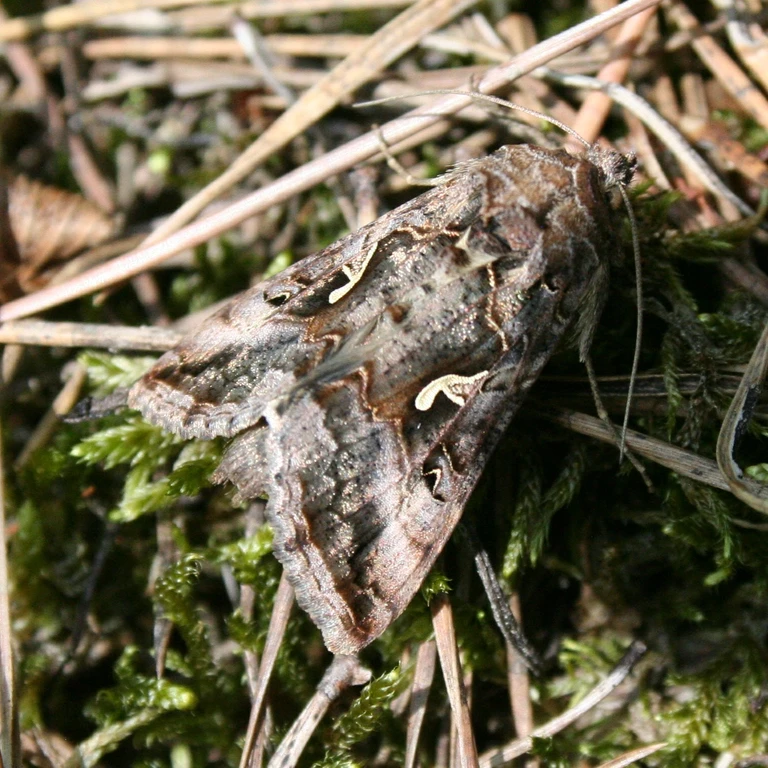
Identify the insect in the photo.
Autographa gamma
